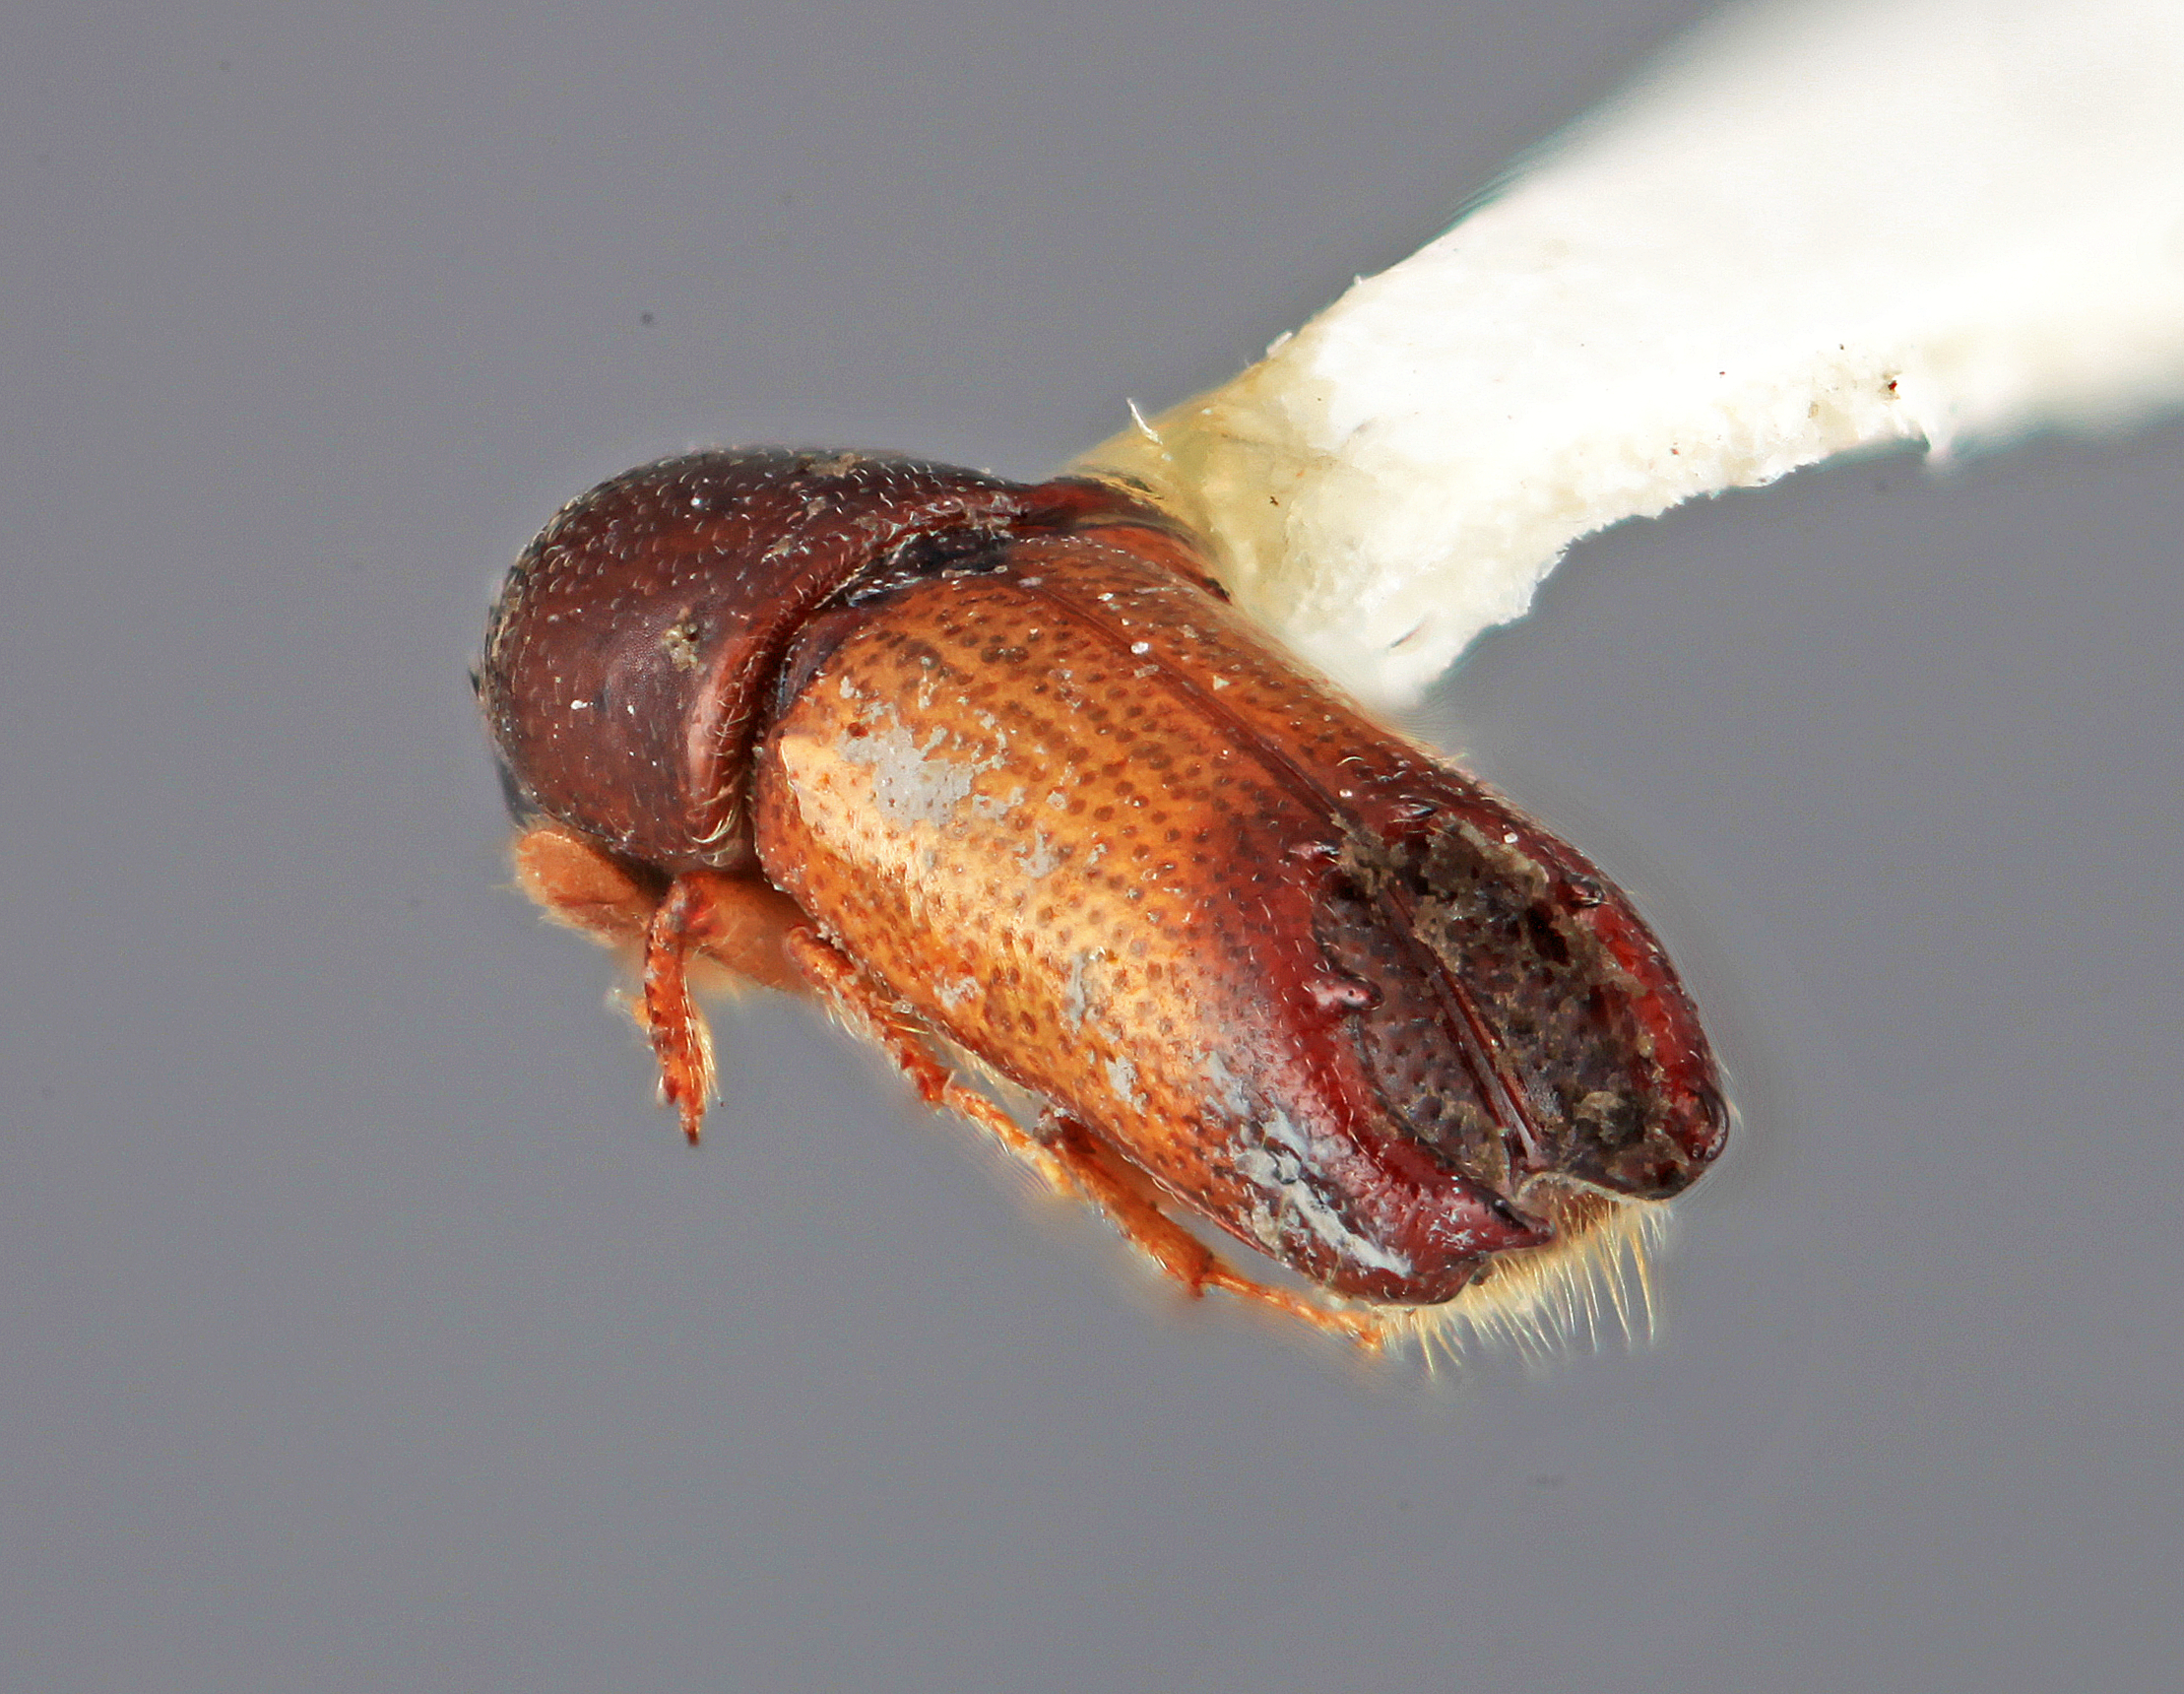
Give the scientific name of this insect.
Tricolus ardis
